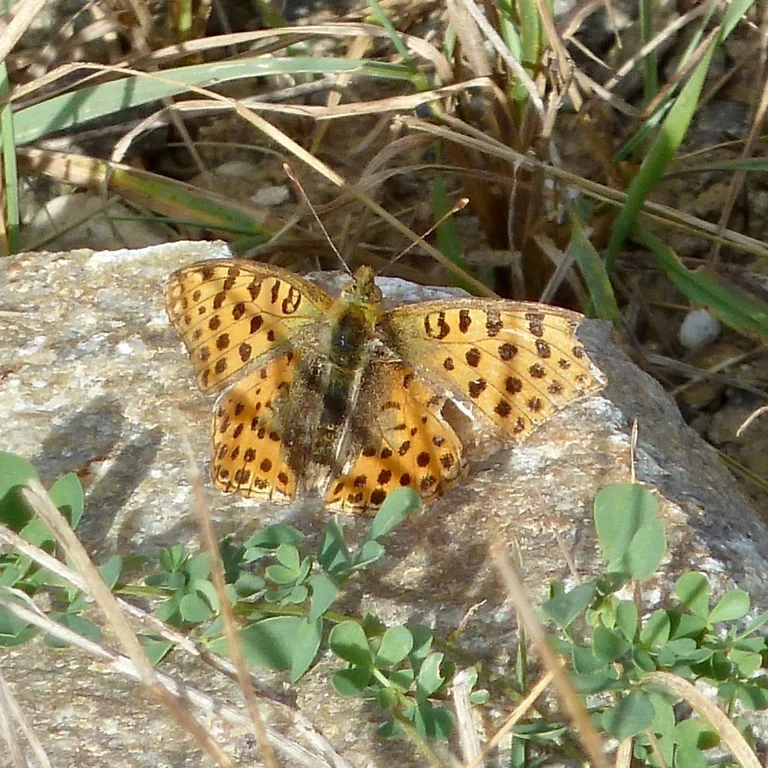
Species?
Issoria lathonia
